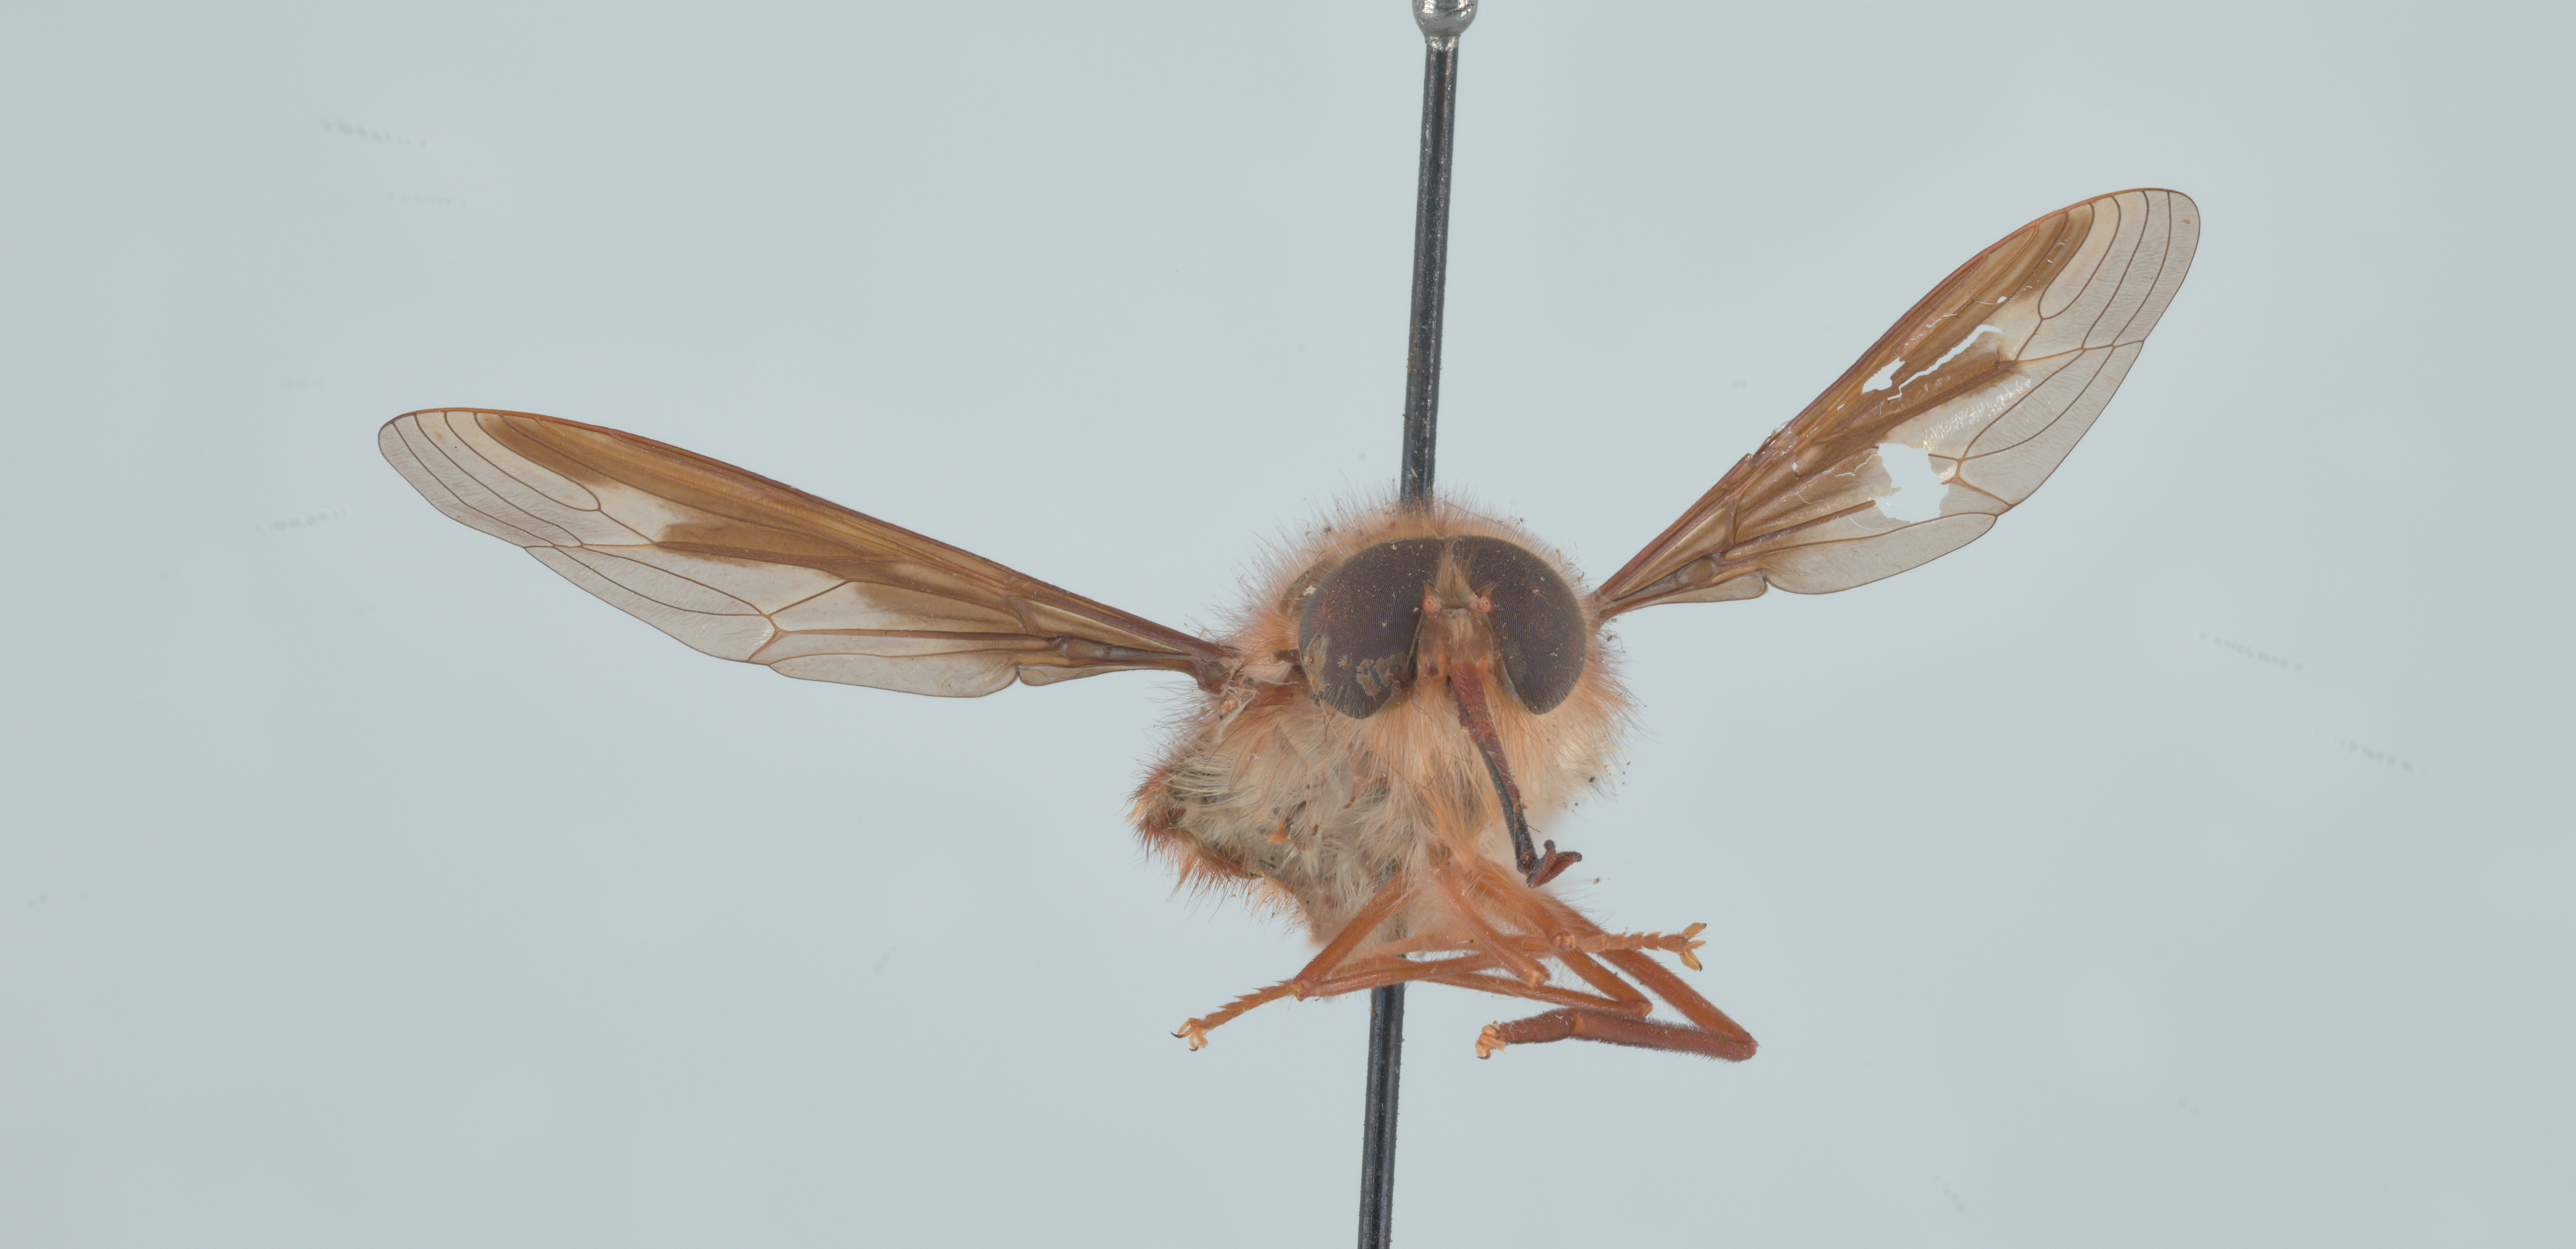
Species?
Hirmoneura philippii (also Trichophthalma philippii)
